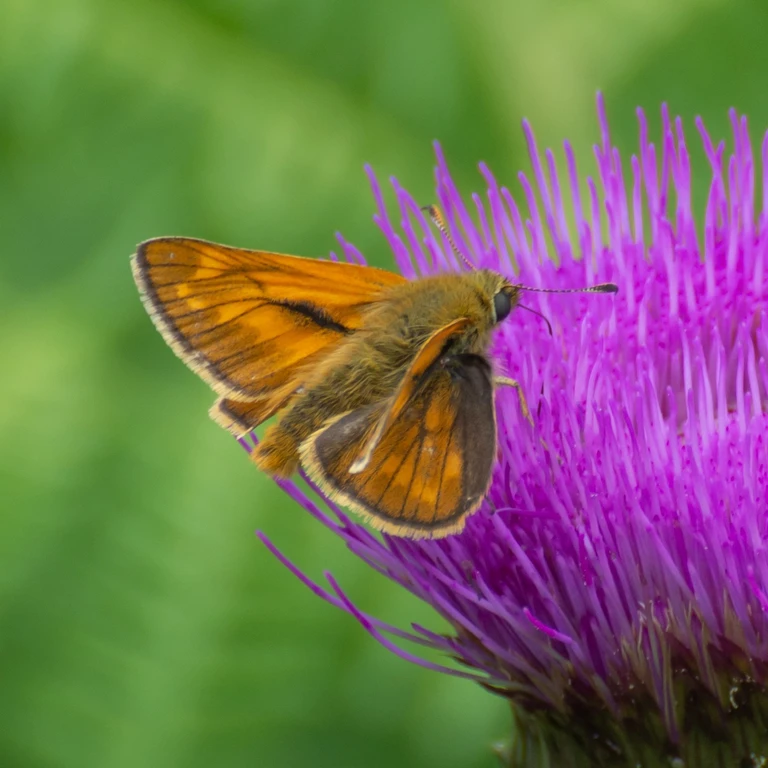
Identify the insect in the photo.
Ochlodes sylvanus (also Ochlodes venata)
